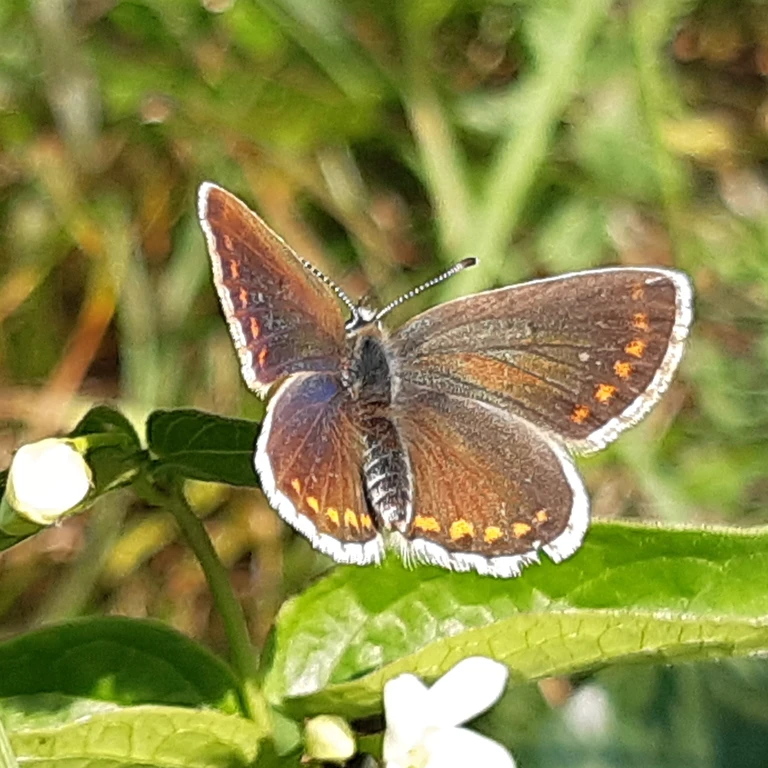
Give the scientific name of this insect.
Aricia agestis/artaxerxes
